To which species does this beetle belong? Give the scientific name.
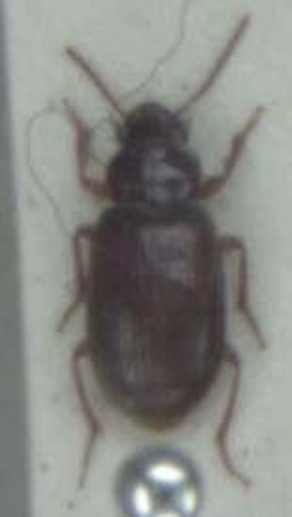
Bradycellus verbasci
